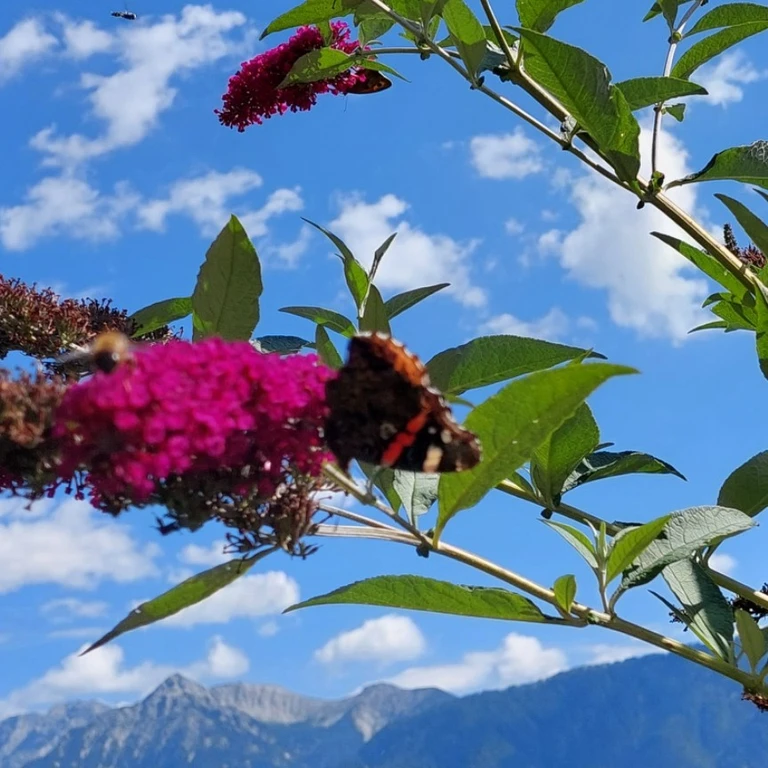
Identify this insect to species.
Vanessa atalanta
